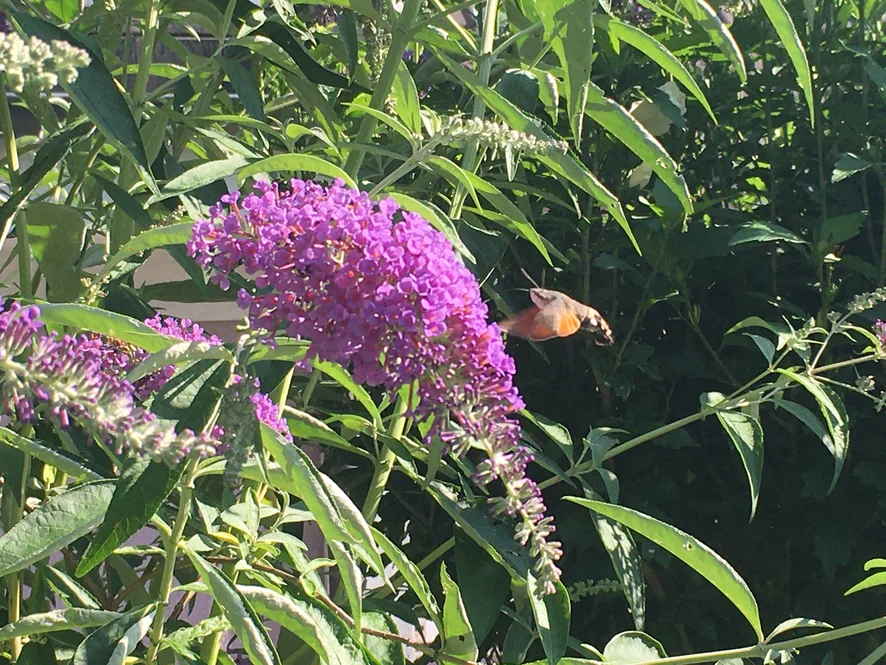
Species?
Macroglossum stellatarum
